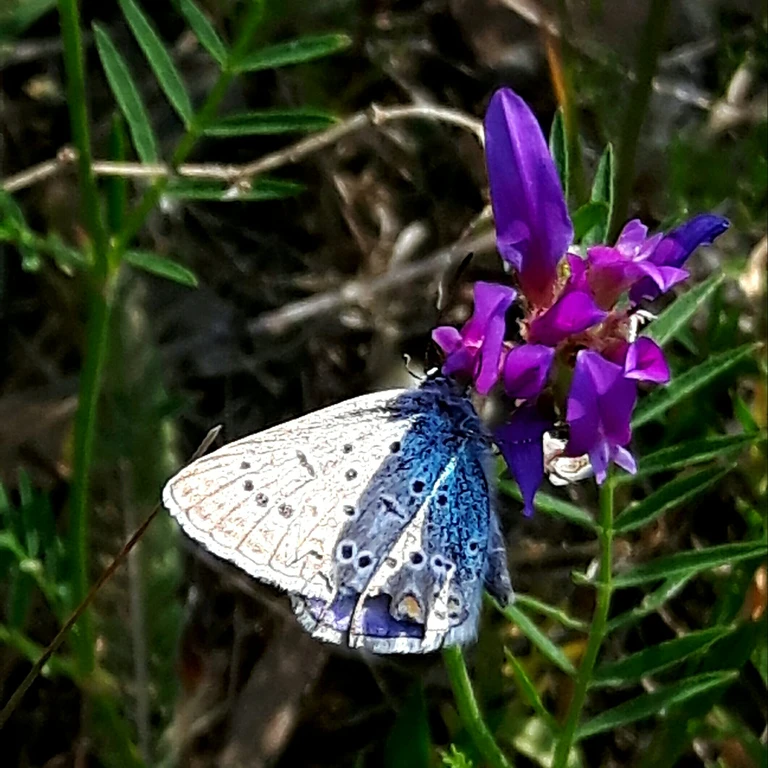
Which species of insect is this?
Polyommatus icarus
